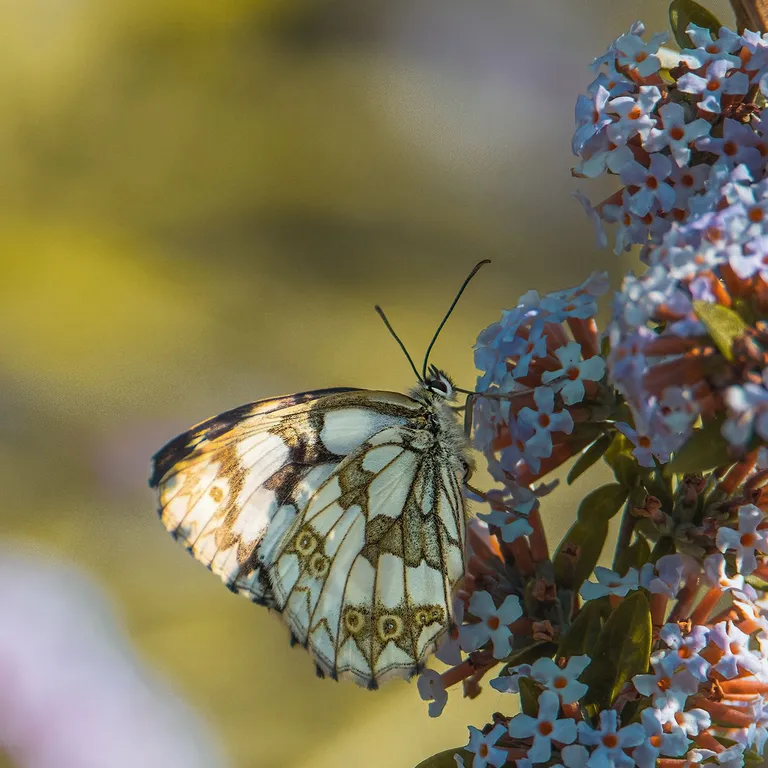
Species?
Melanargia galathea
